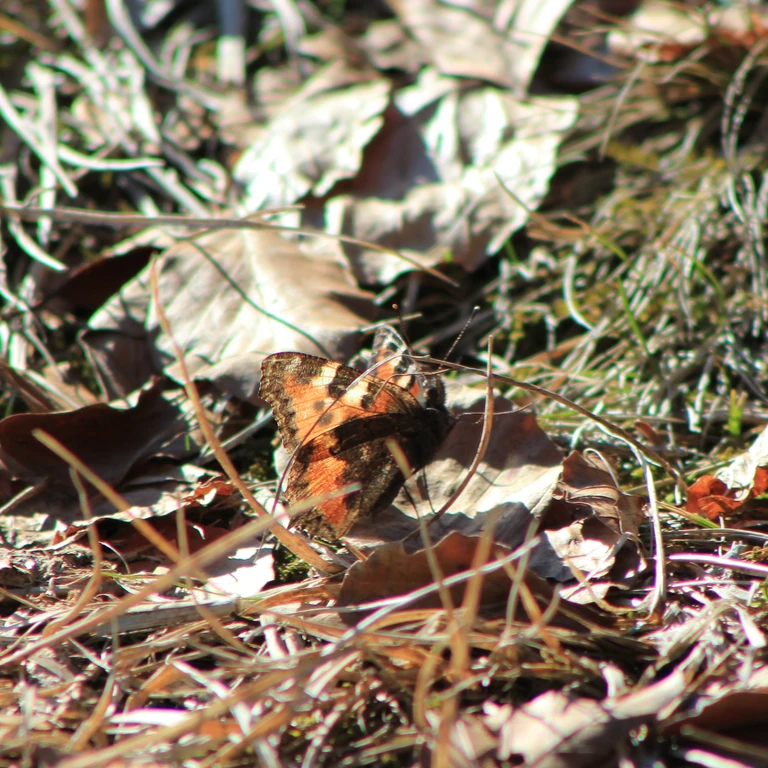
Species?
Aglais urticae
